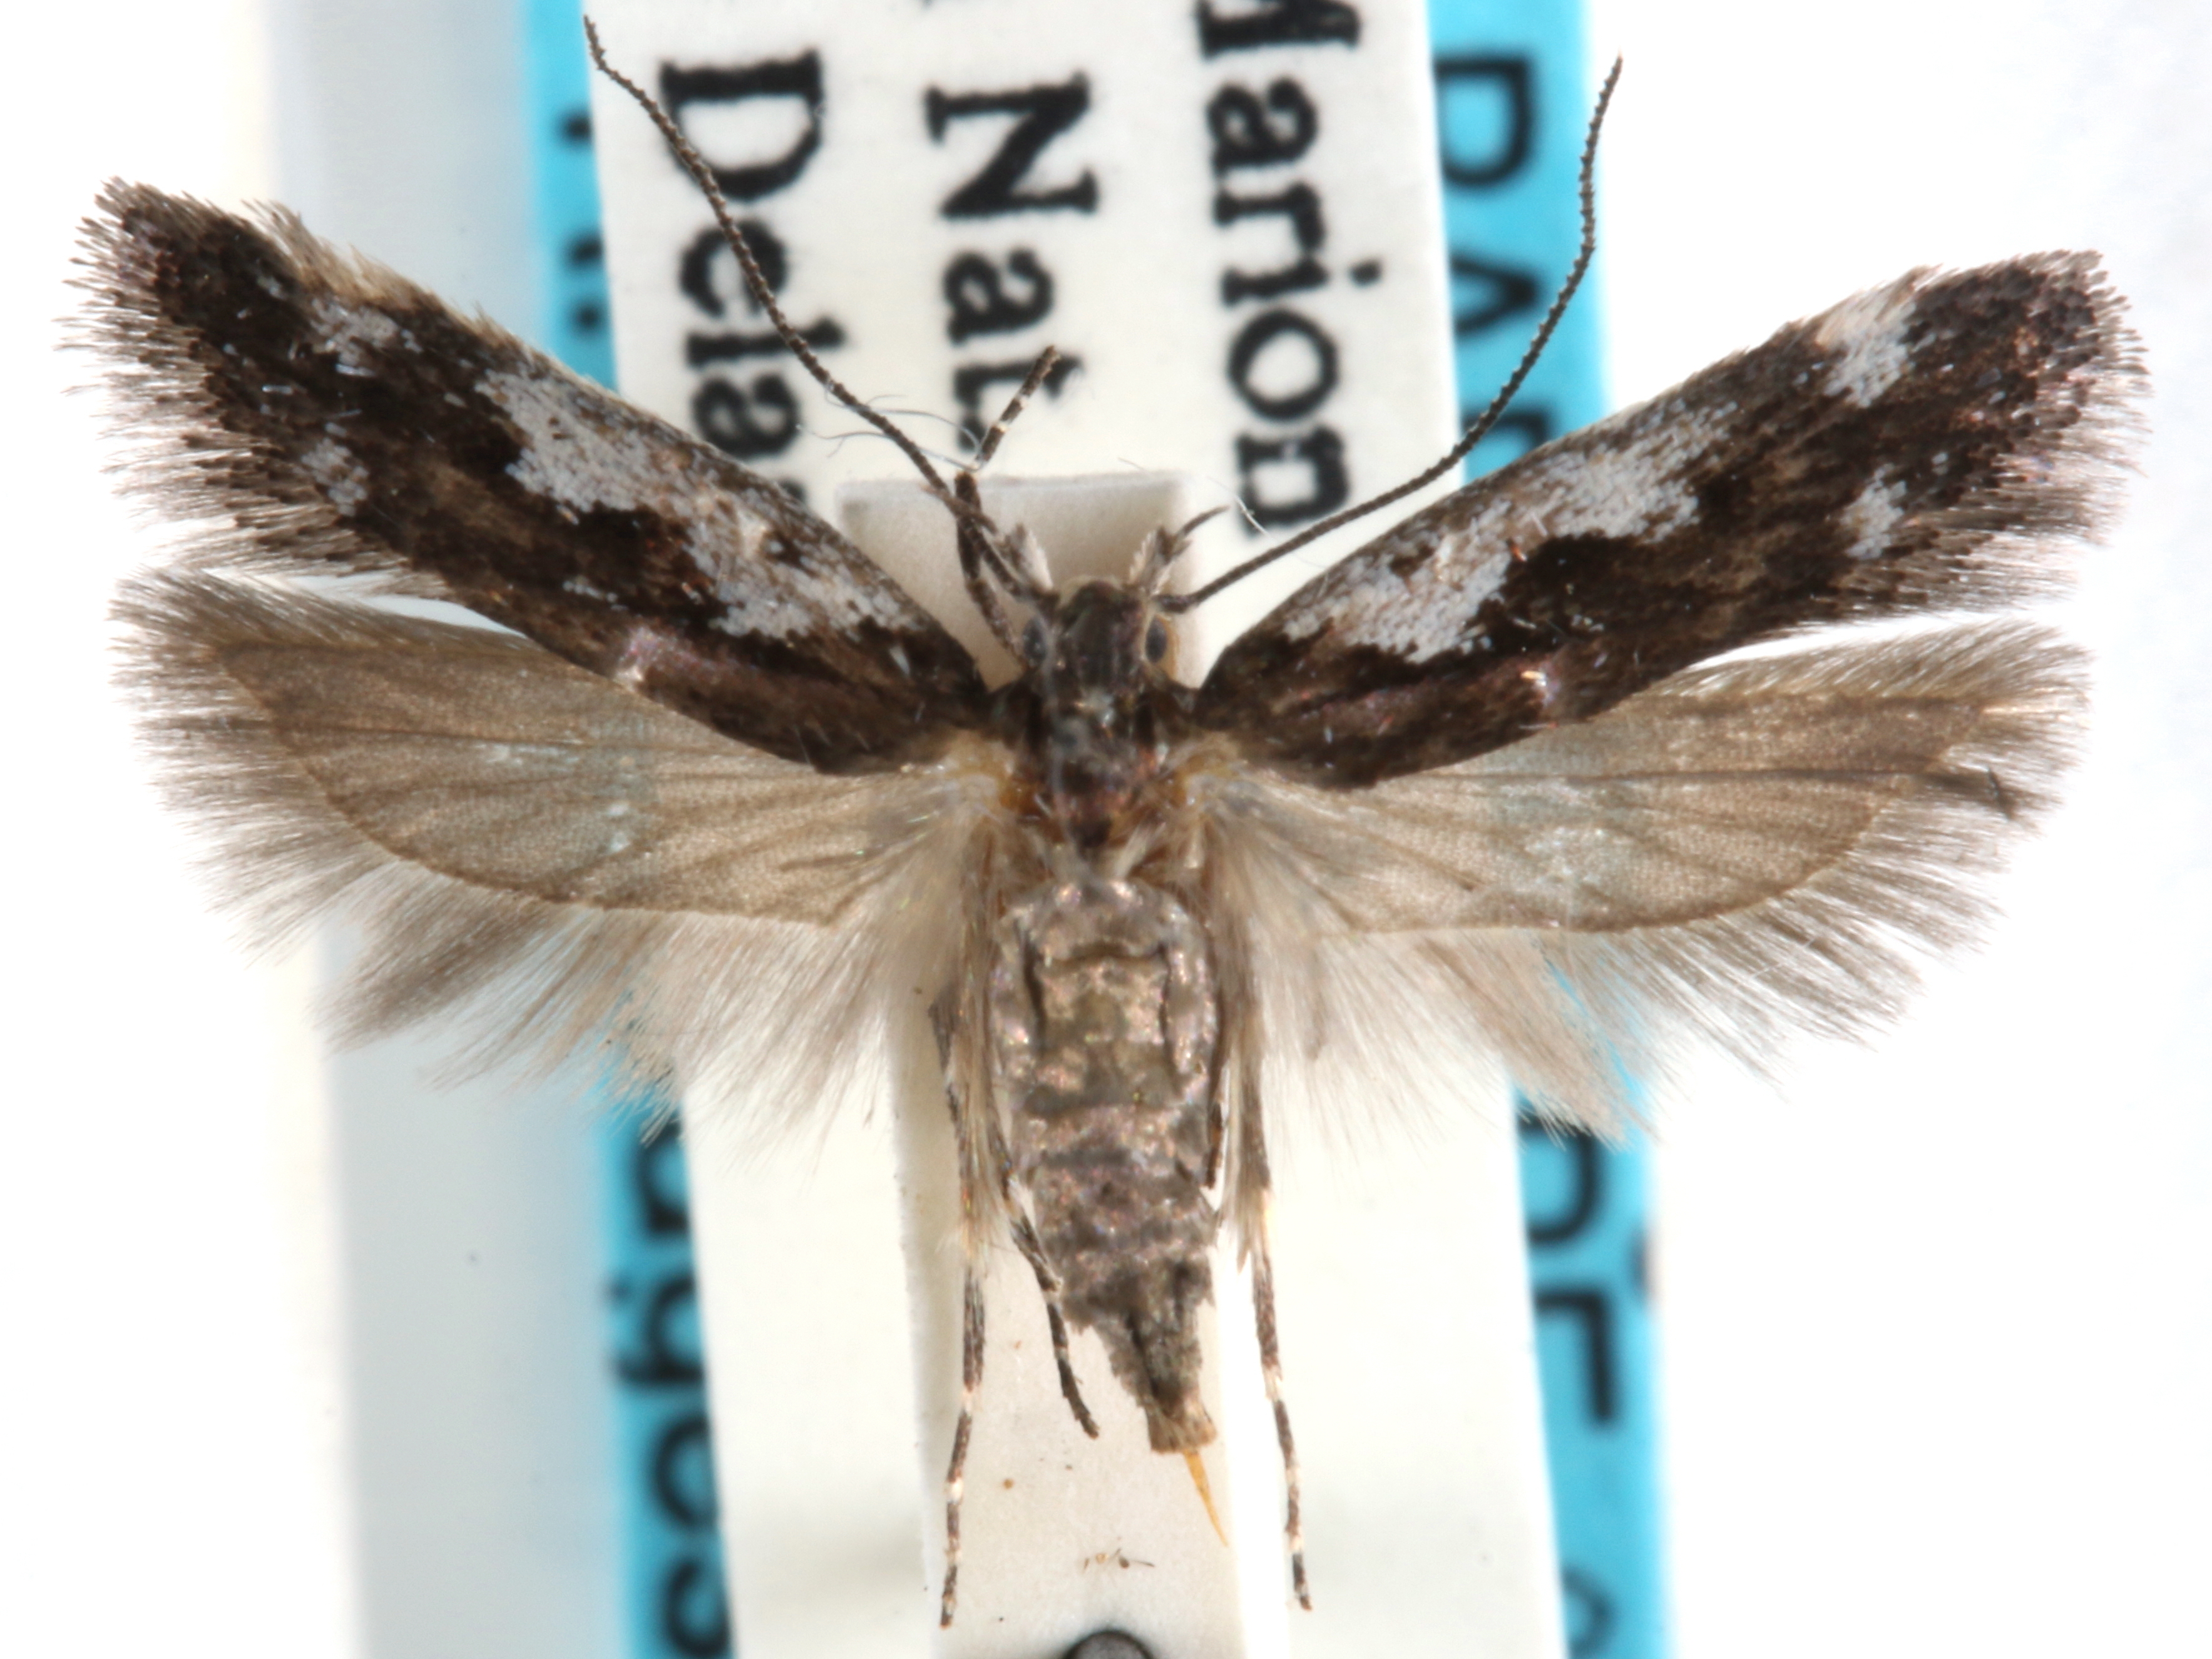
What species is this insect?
Chionodes latro
